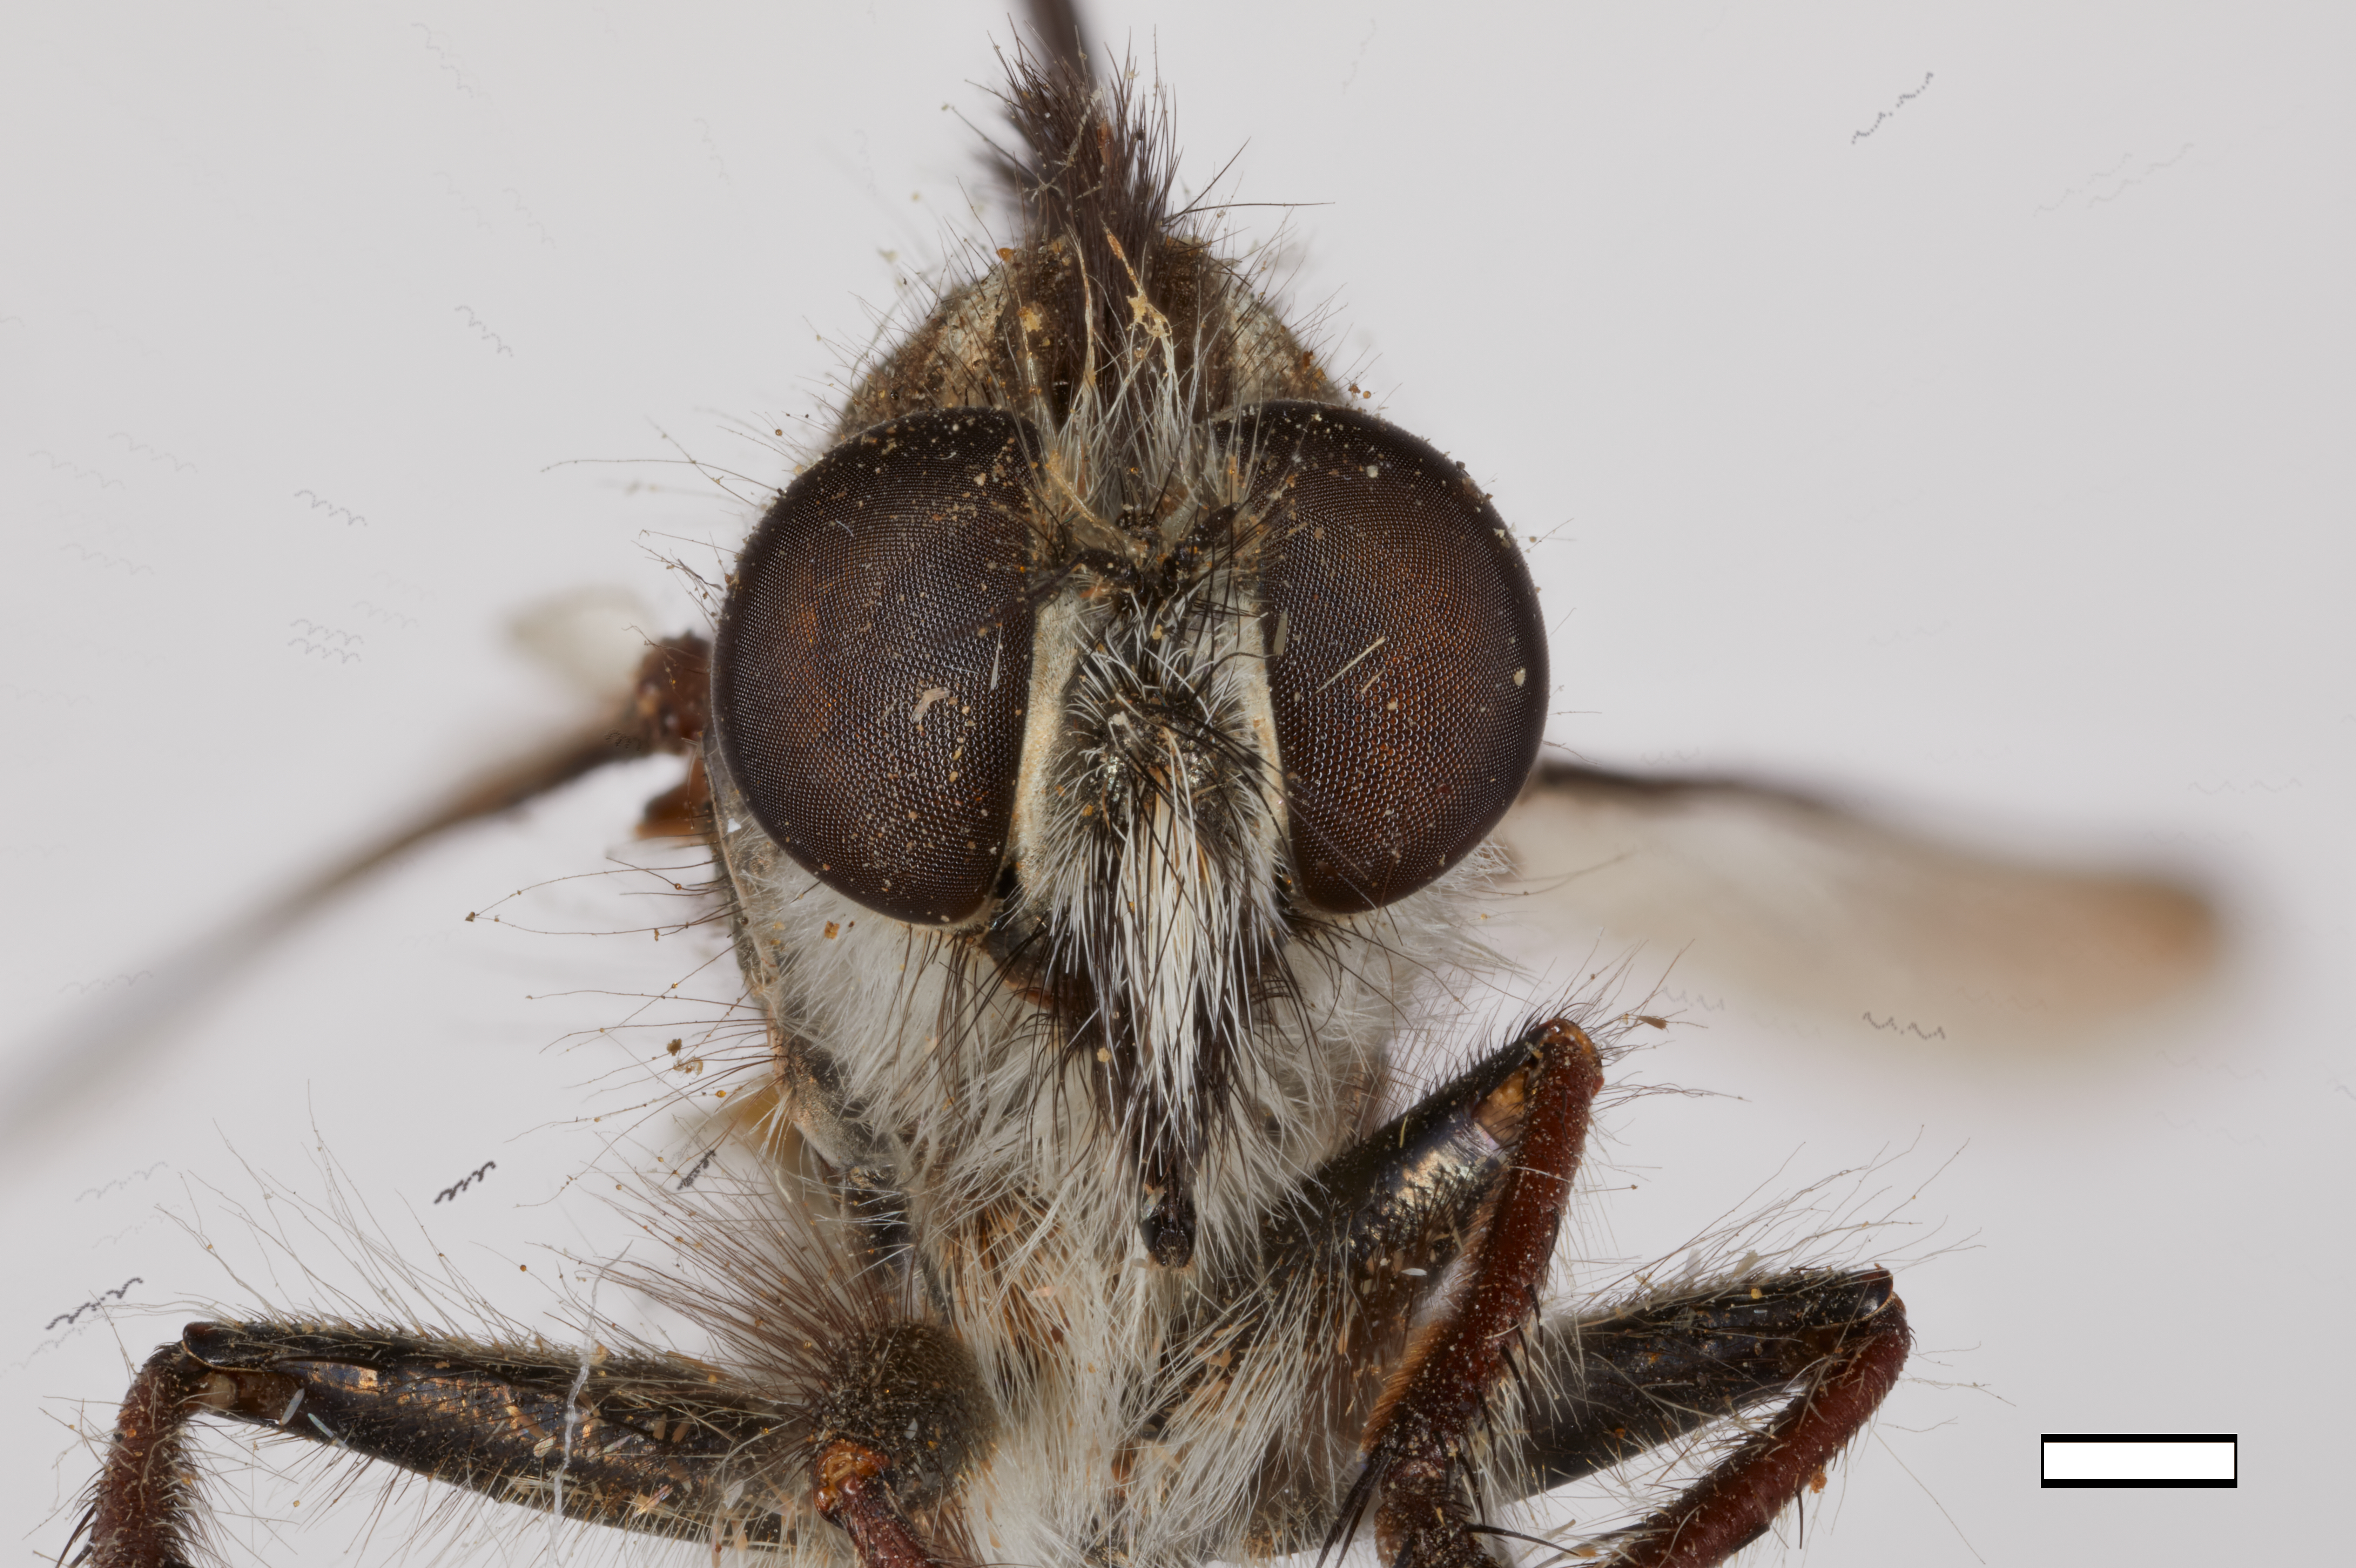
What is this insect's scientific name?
Erax subcupreus
